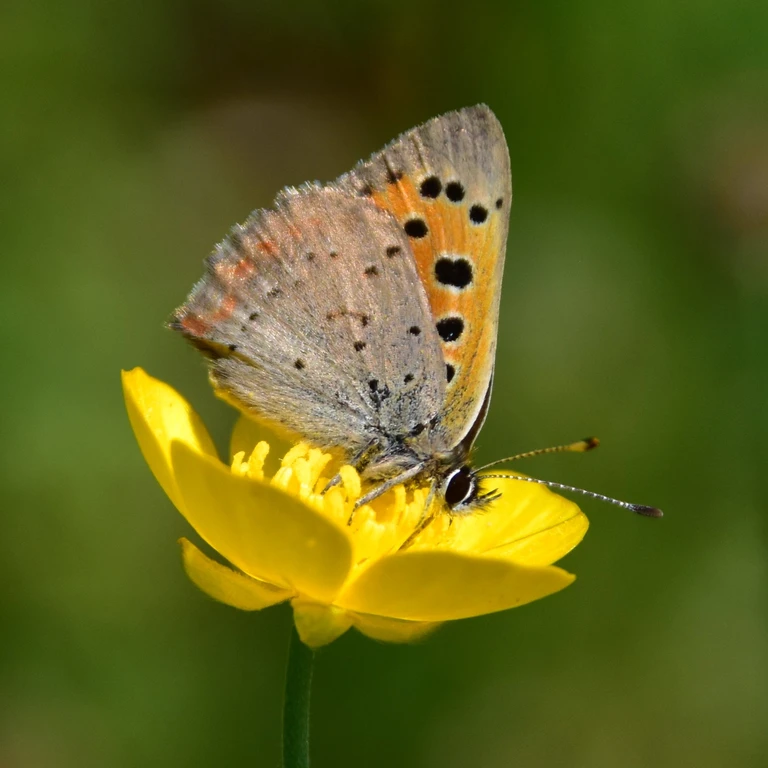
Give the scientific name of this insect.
Lycaena phlaeas
